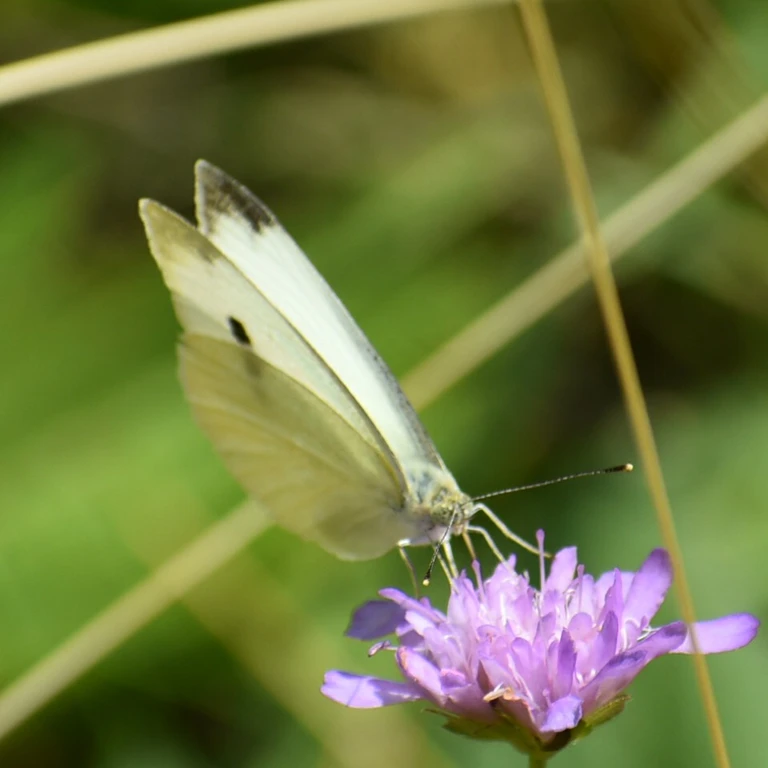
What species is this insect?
Pieris rapae
